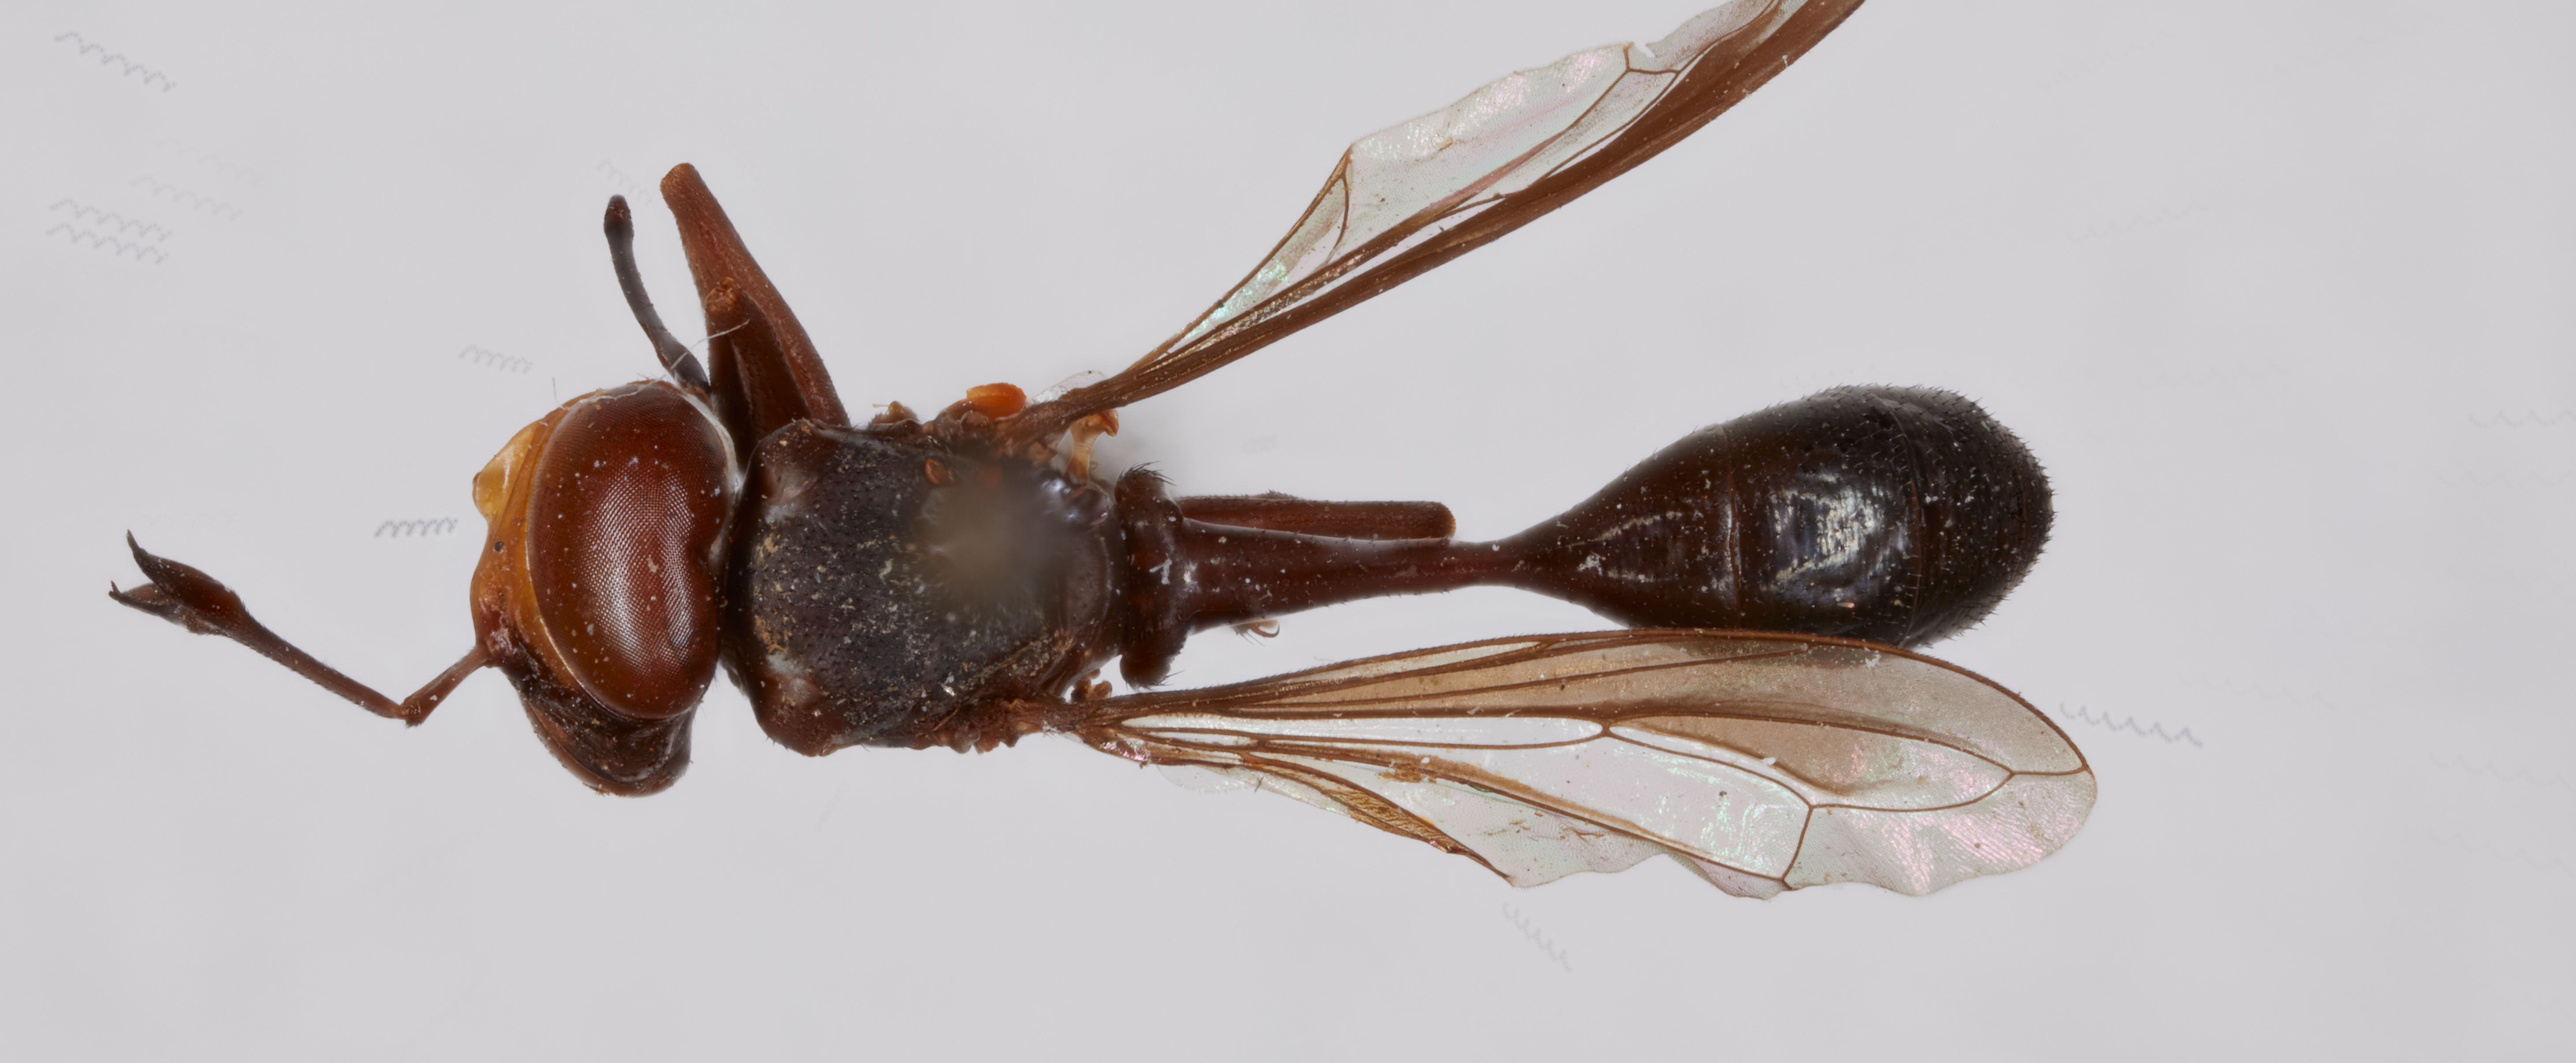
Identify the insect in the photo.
Conops nitidus
